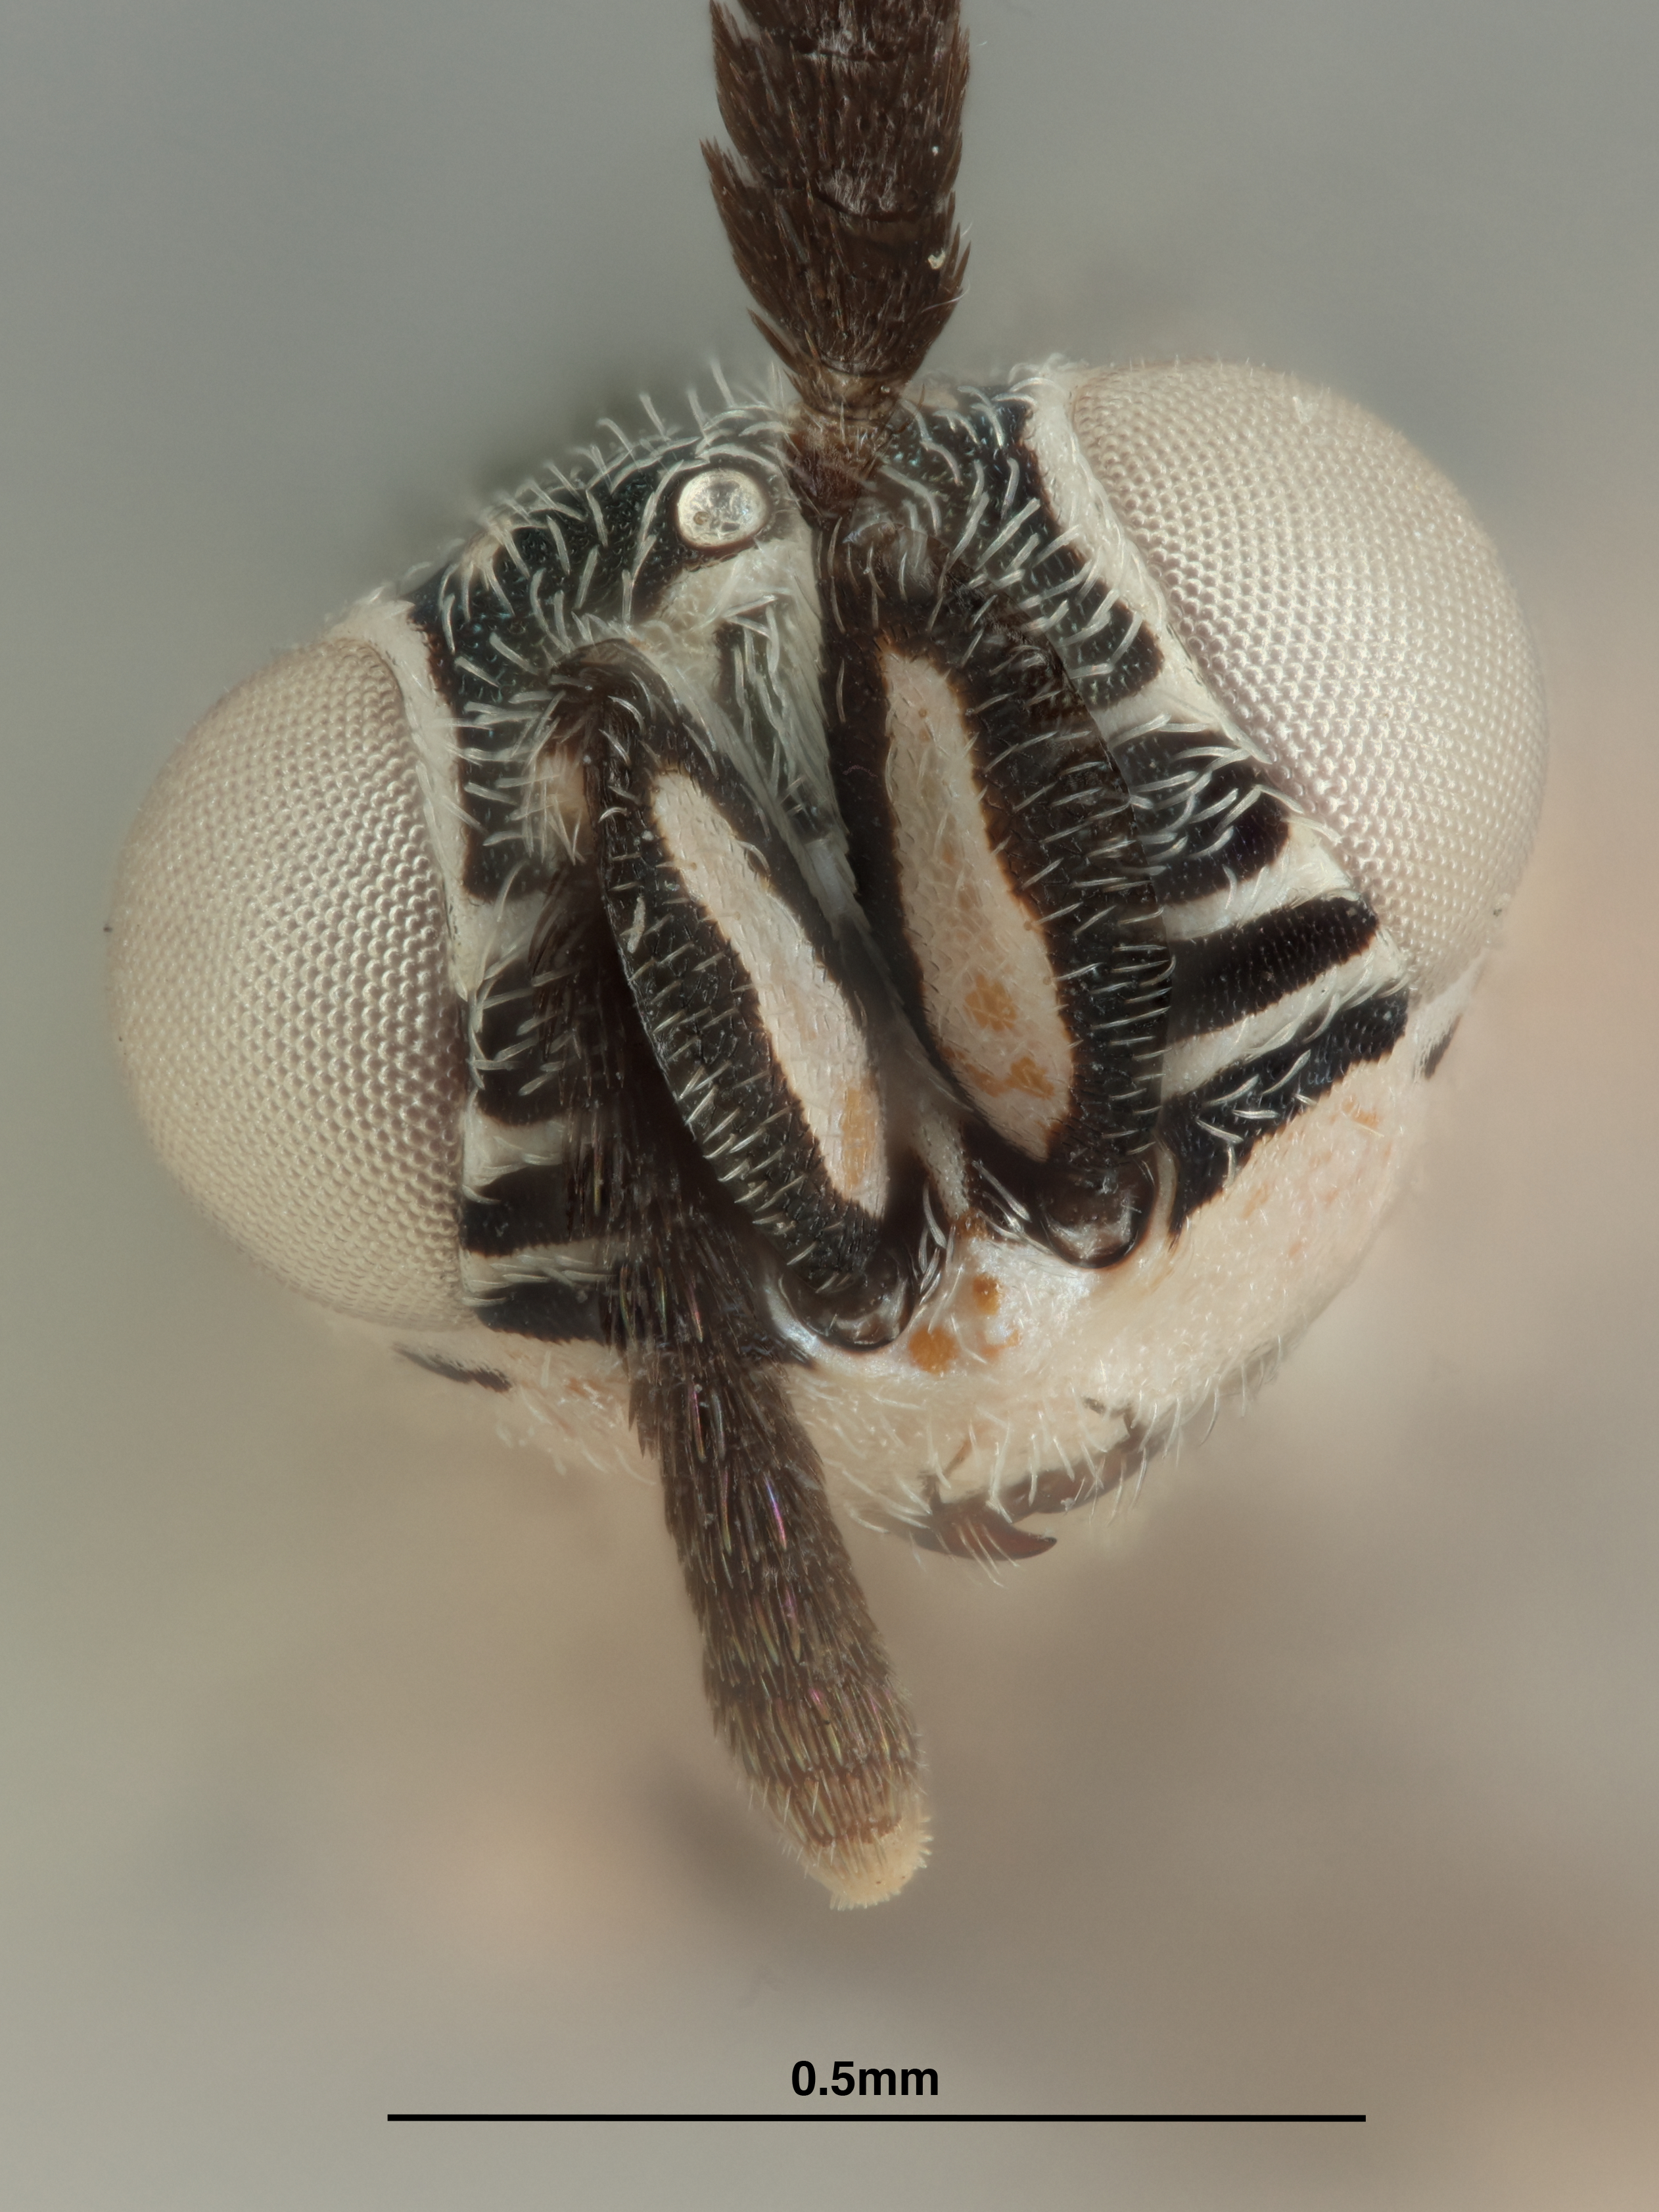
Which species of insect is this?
Tanaostigma stanleyi
